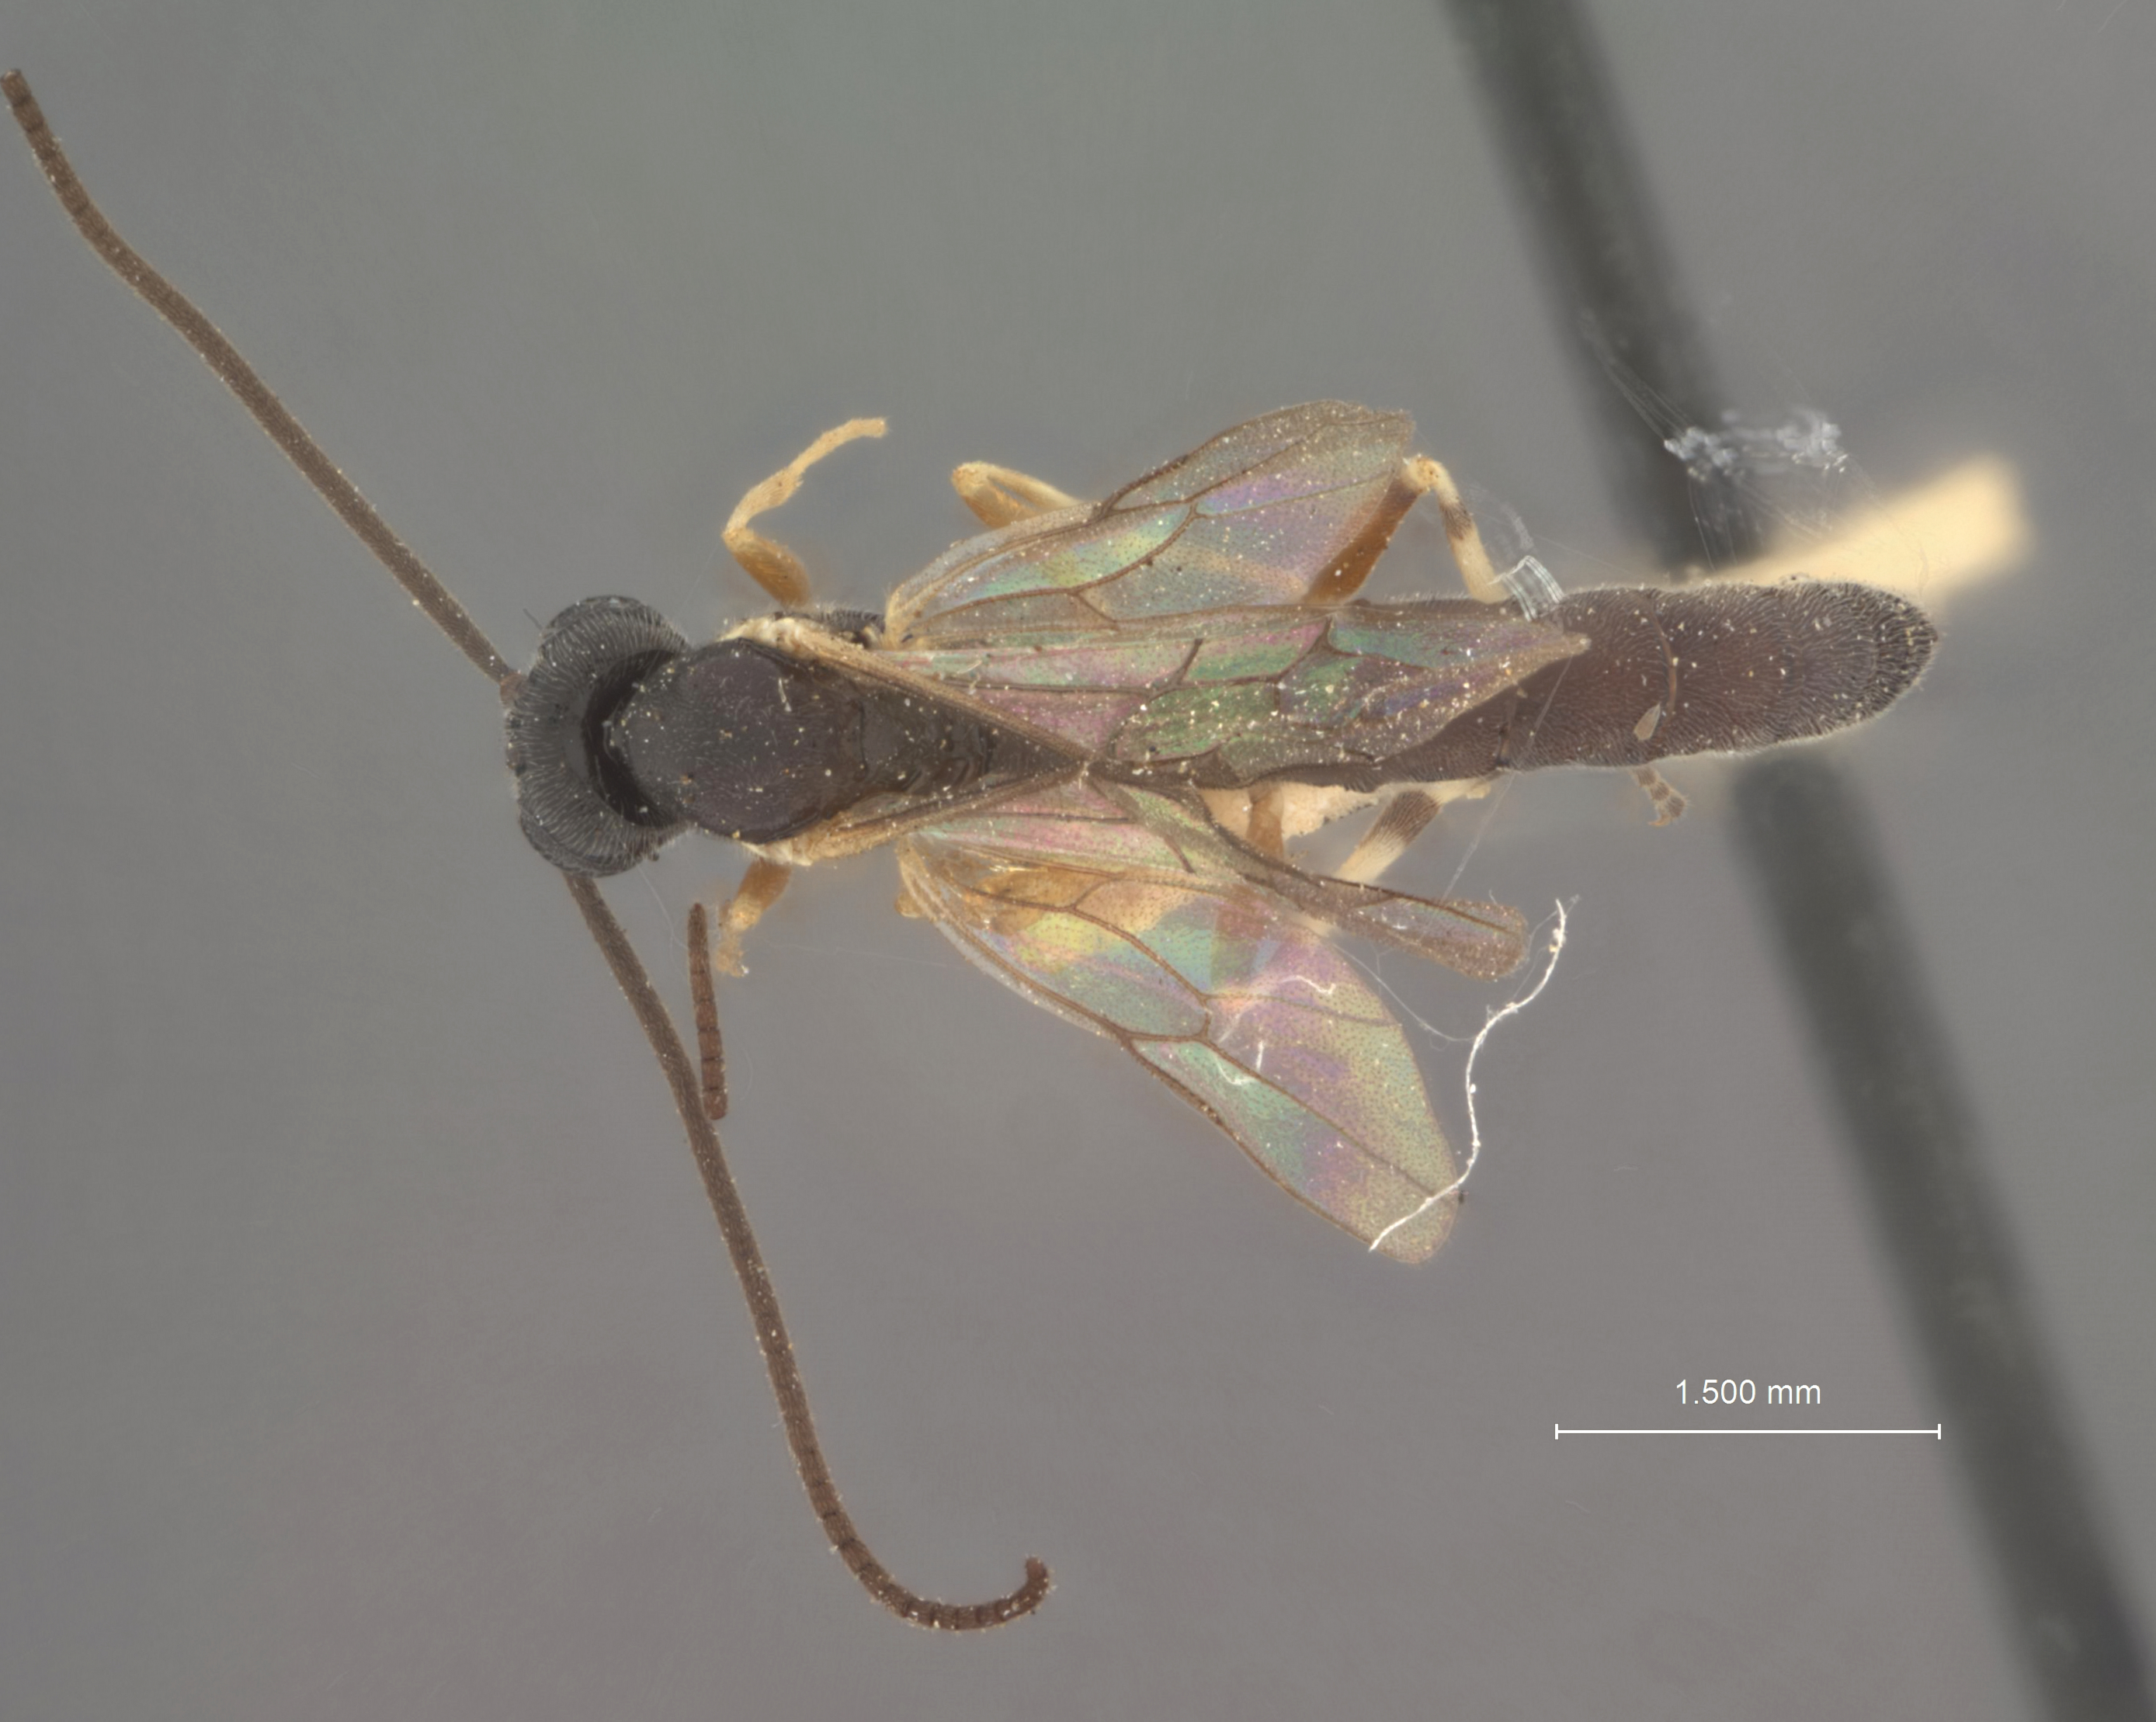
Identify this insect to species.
Glypta epiblemae
